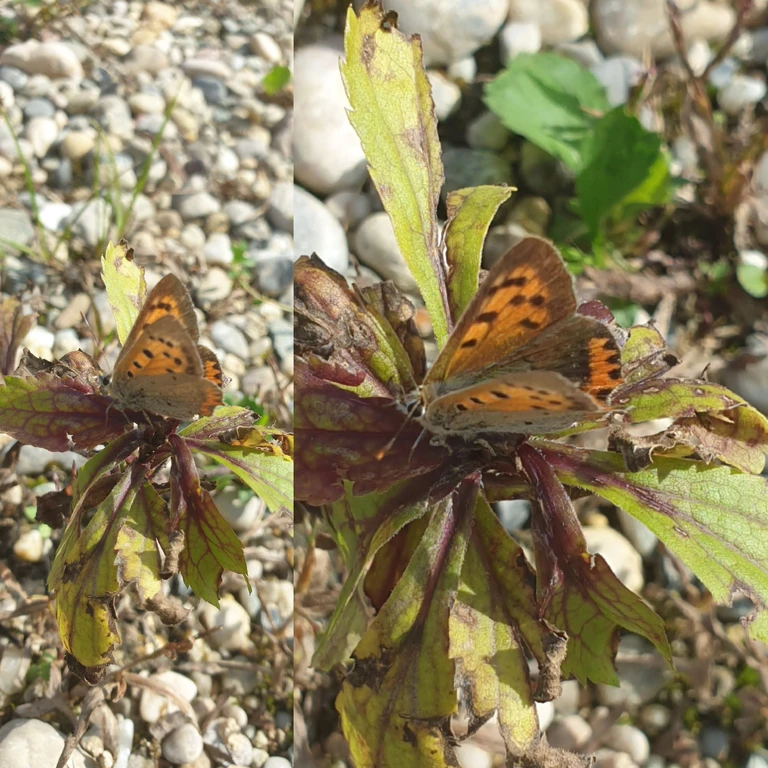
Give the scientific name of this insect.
Lycaena phlaeas
